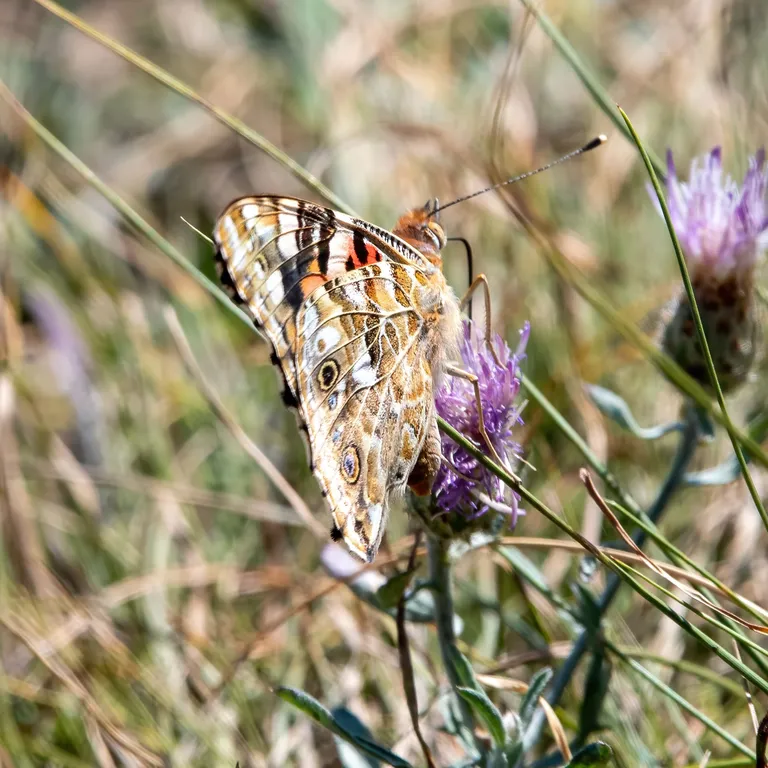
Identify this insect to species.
Vanessa cardui
